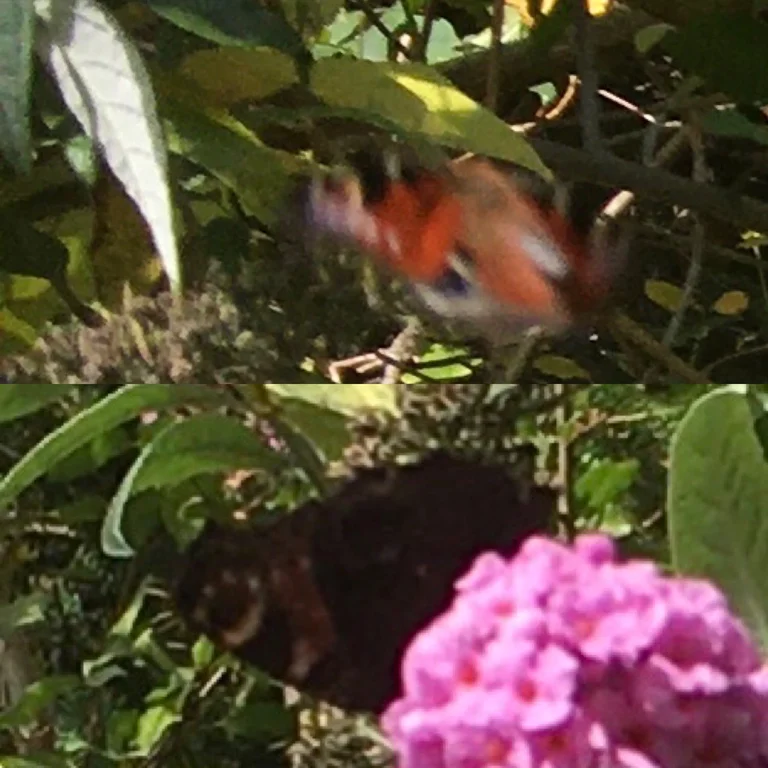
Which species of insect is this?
Aglais io
